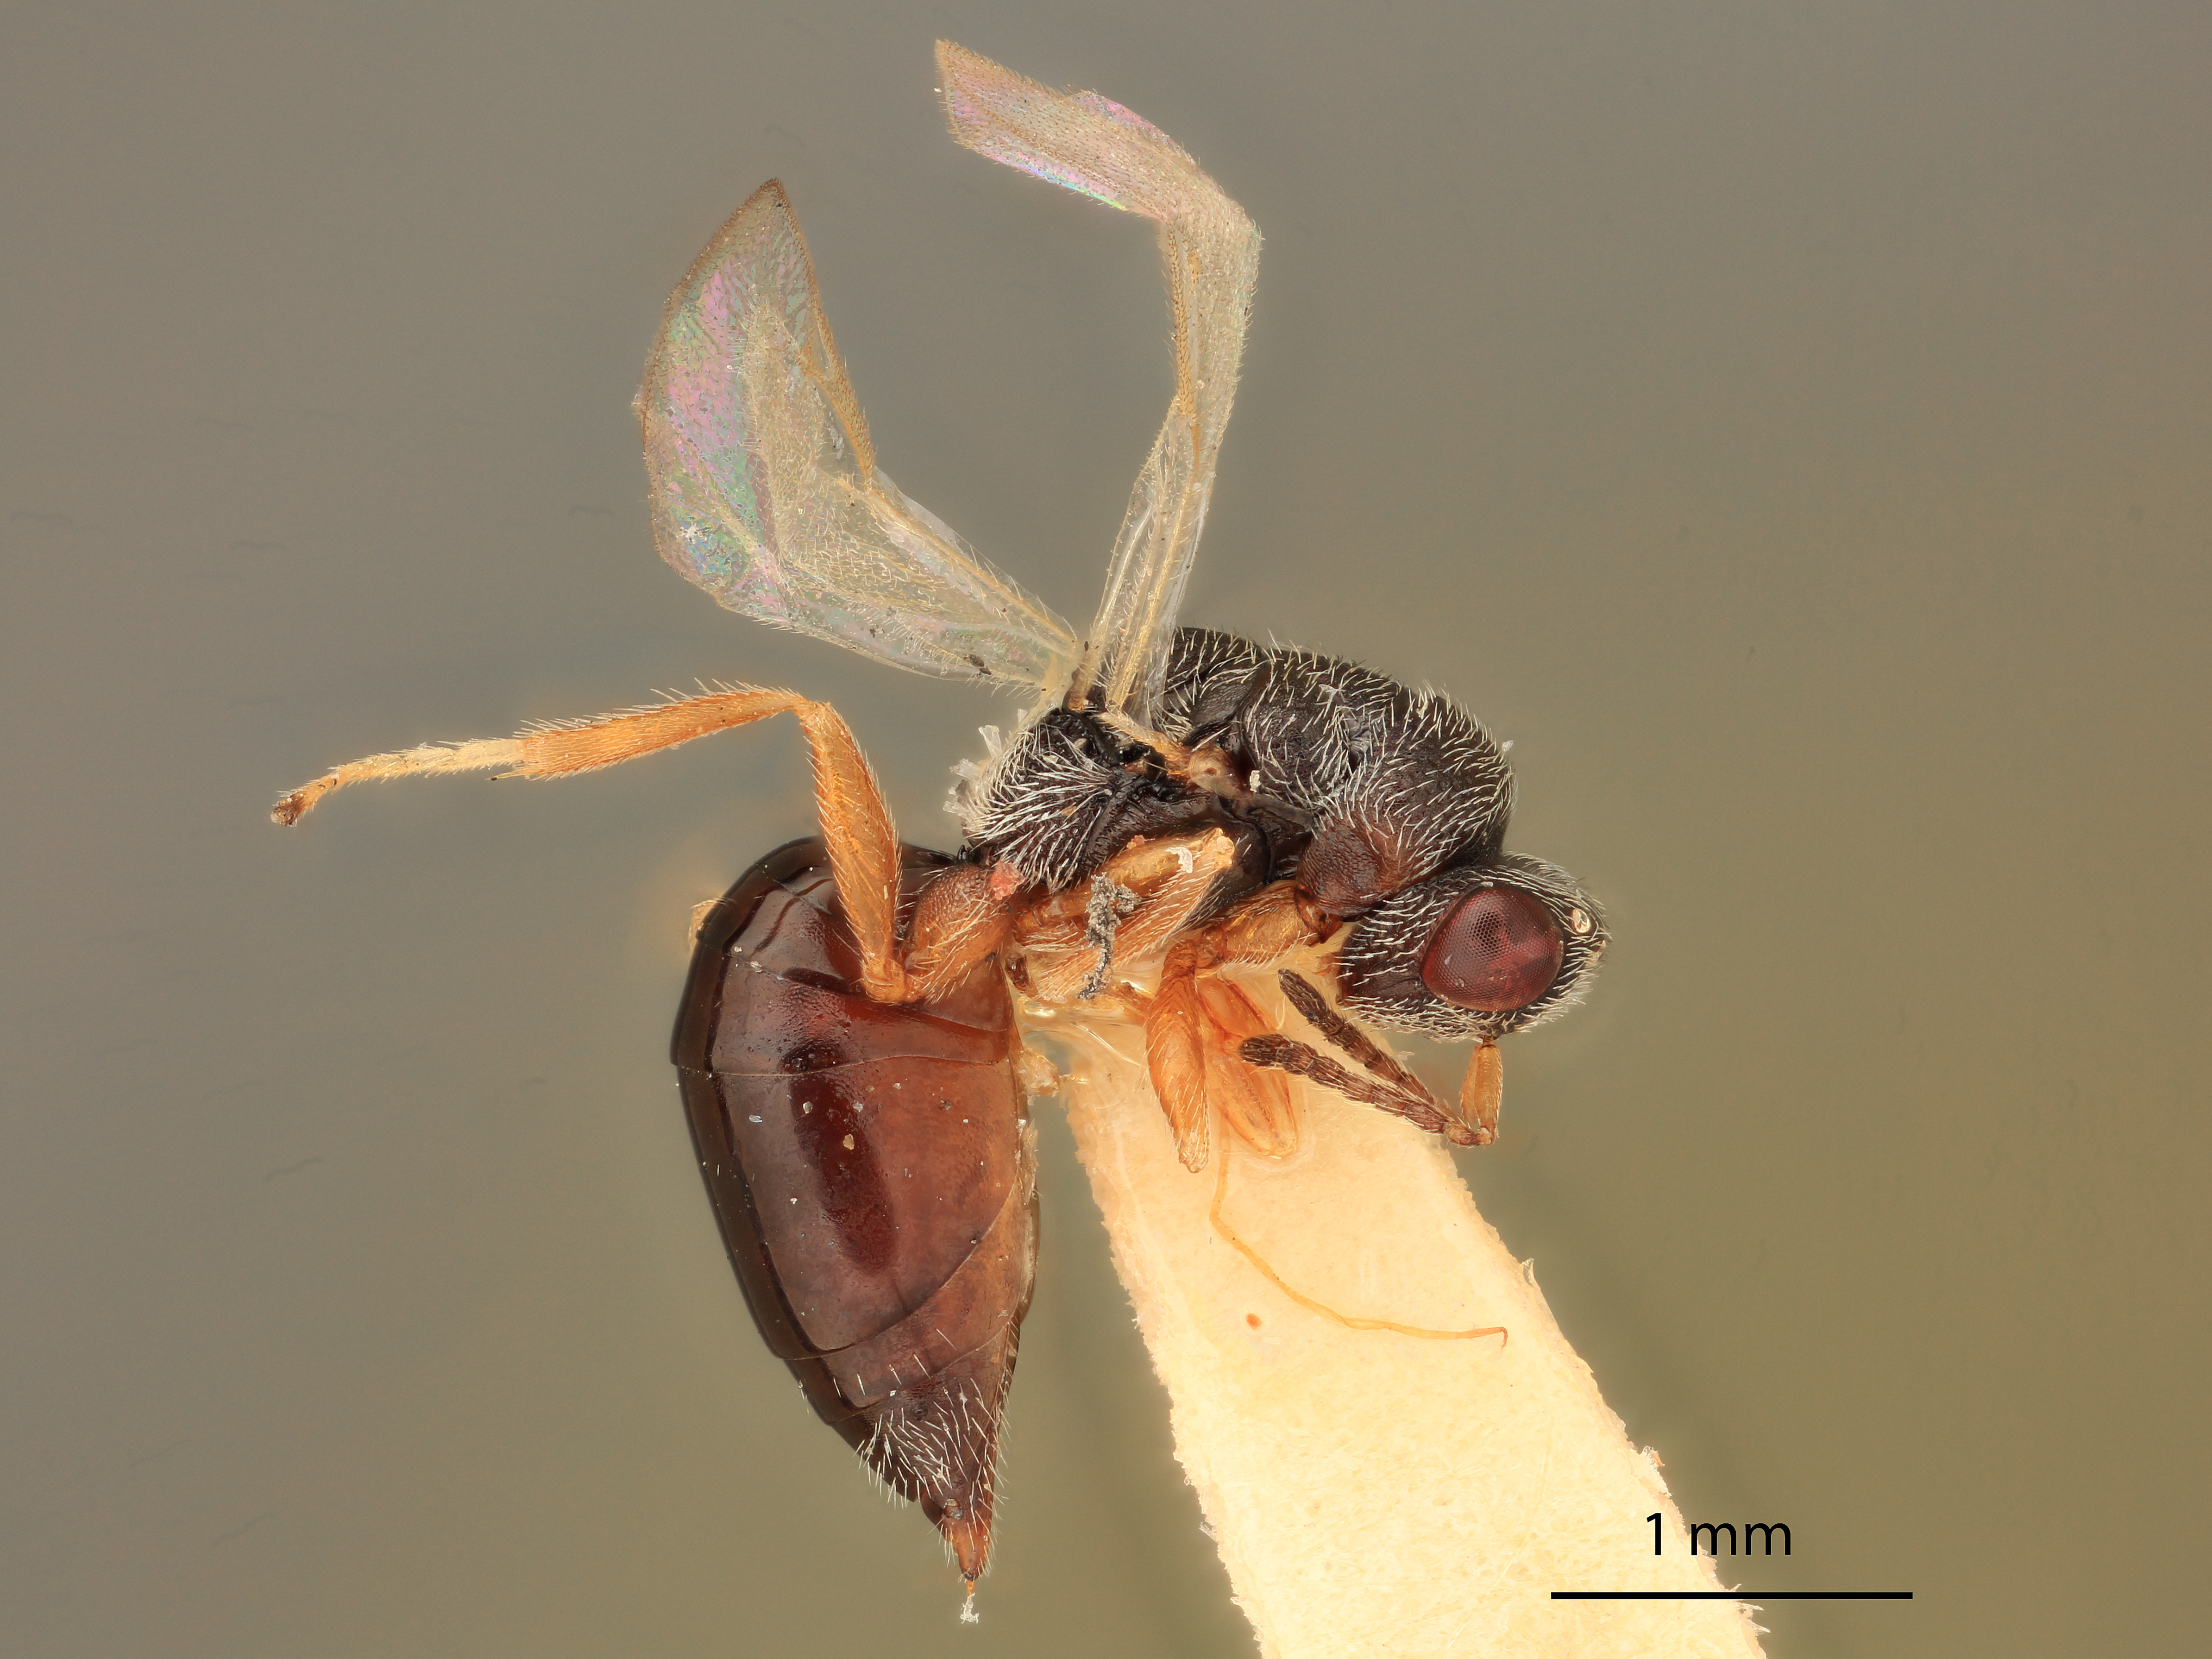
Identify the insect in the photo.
Eurytomocharis sporoboli
